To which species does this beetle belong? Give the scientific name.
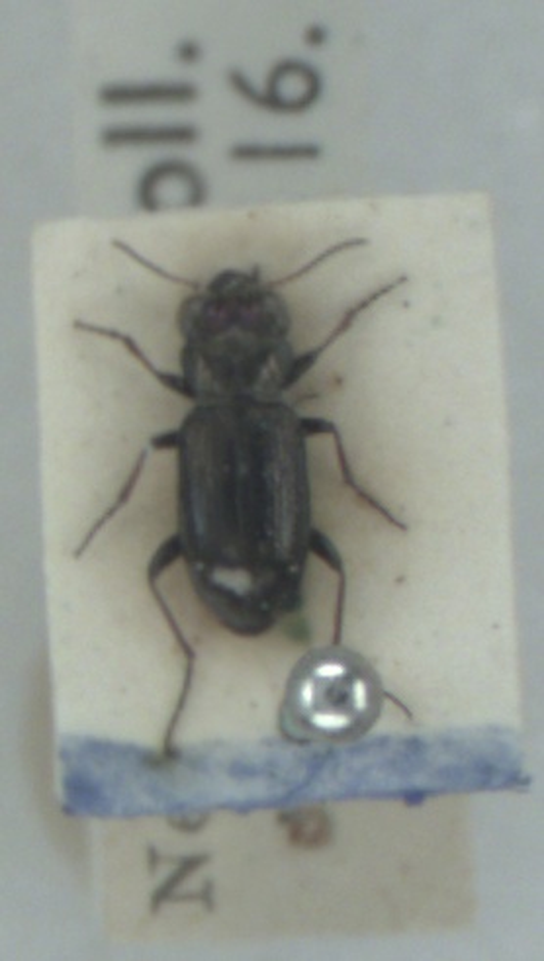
Notiophilus palustris
